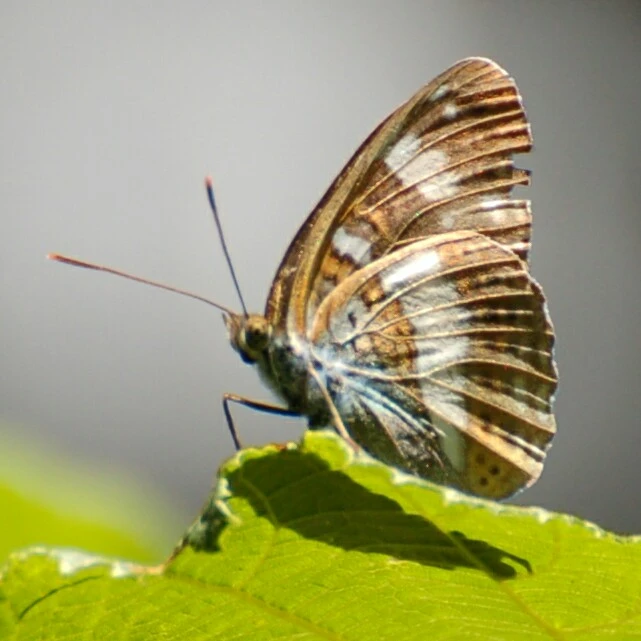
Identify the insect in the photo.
Limenitis camilla (also Ladoga camilla)
